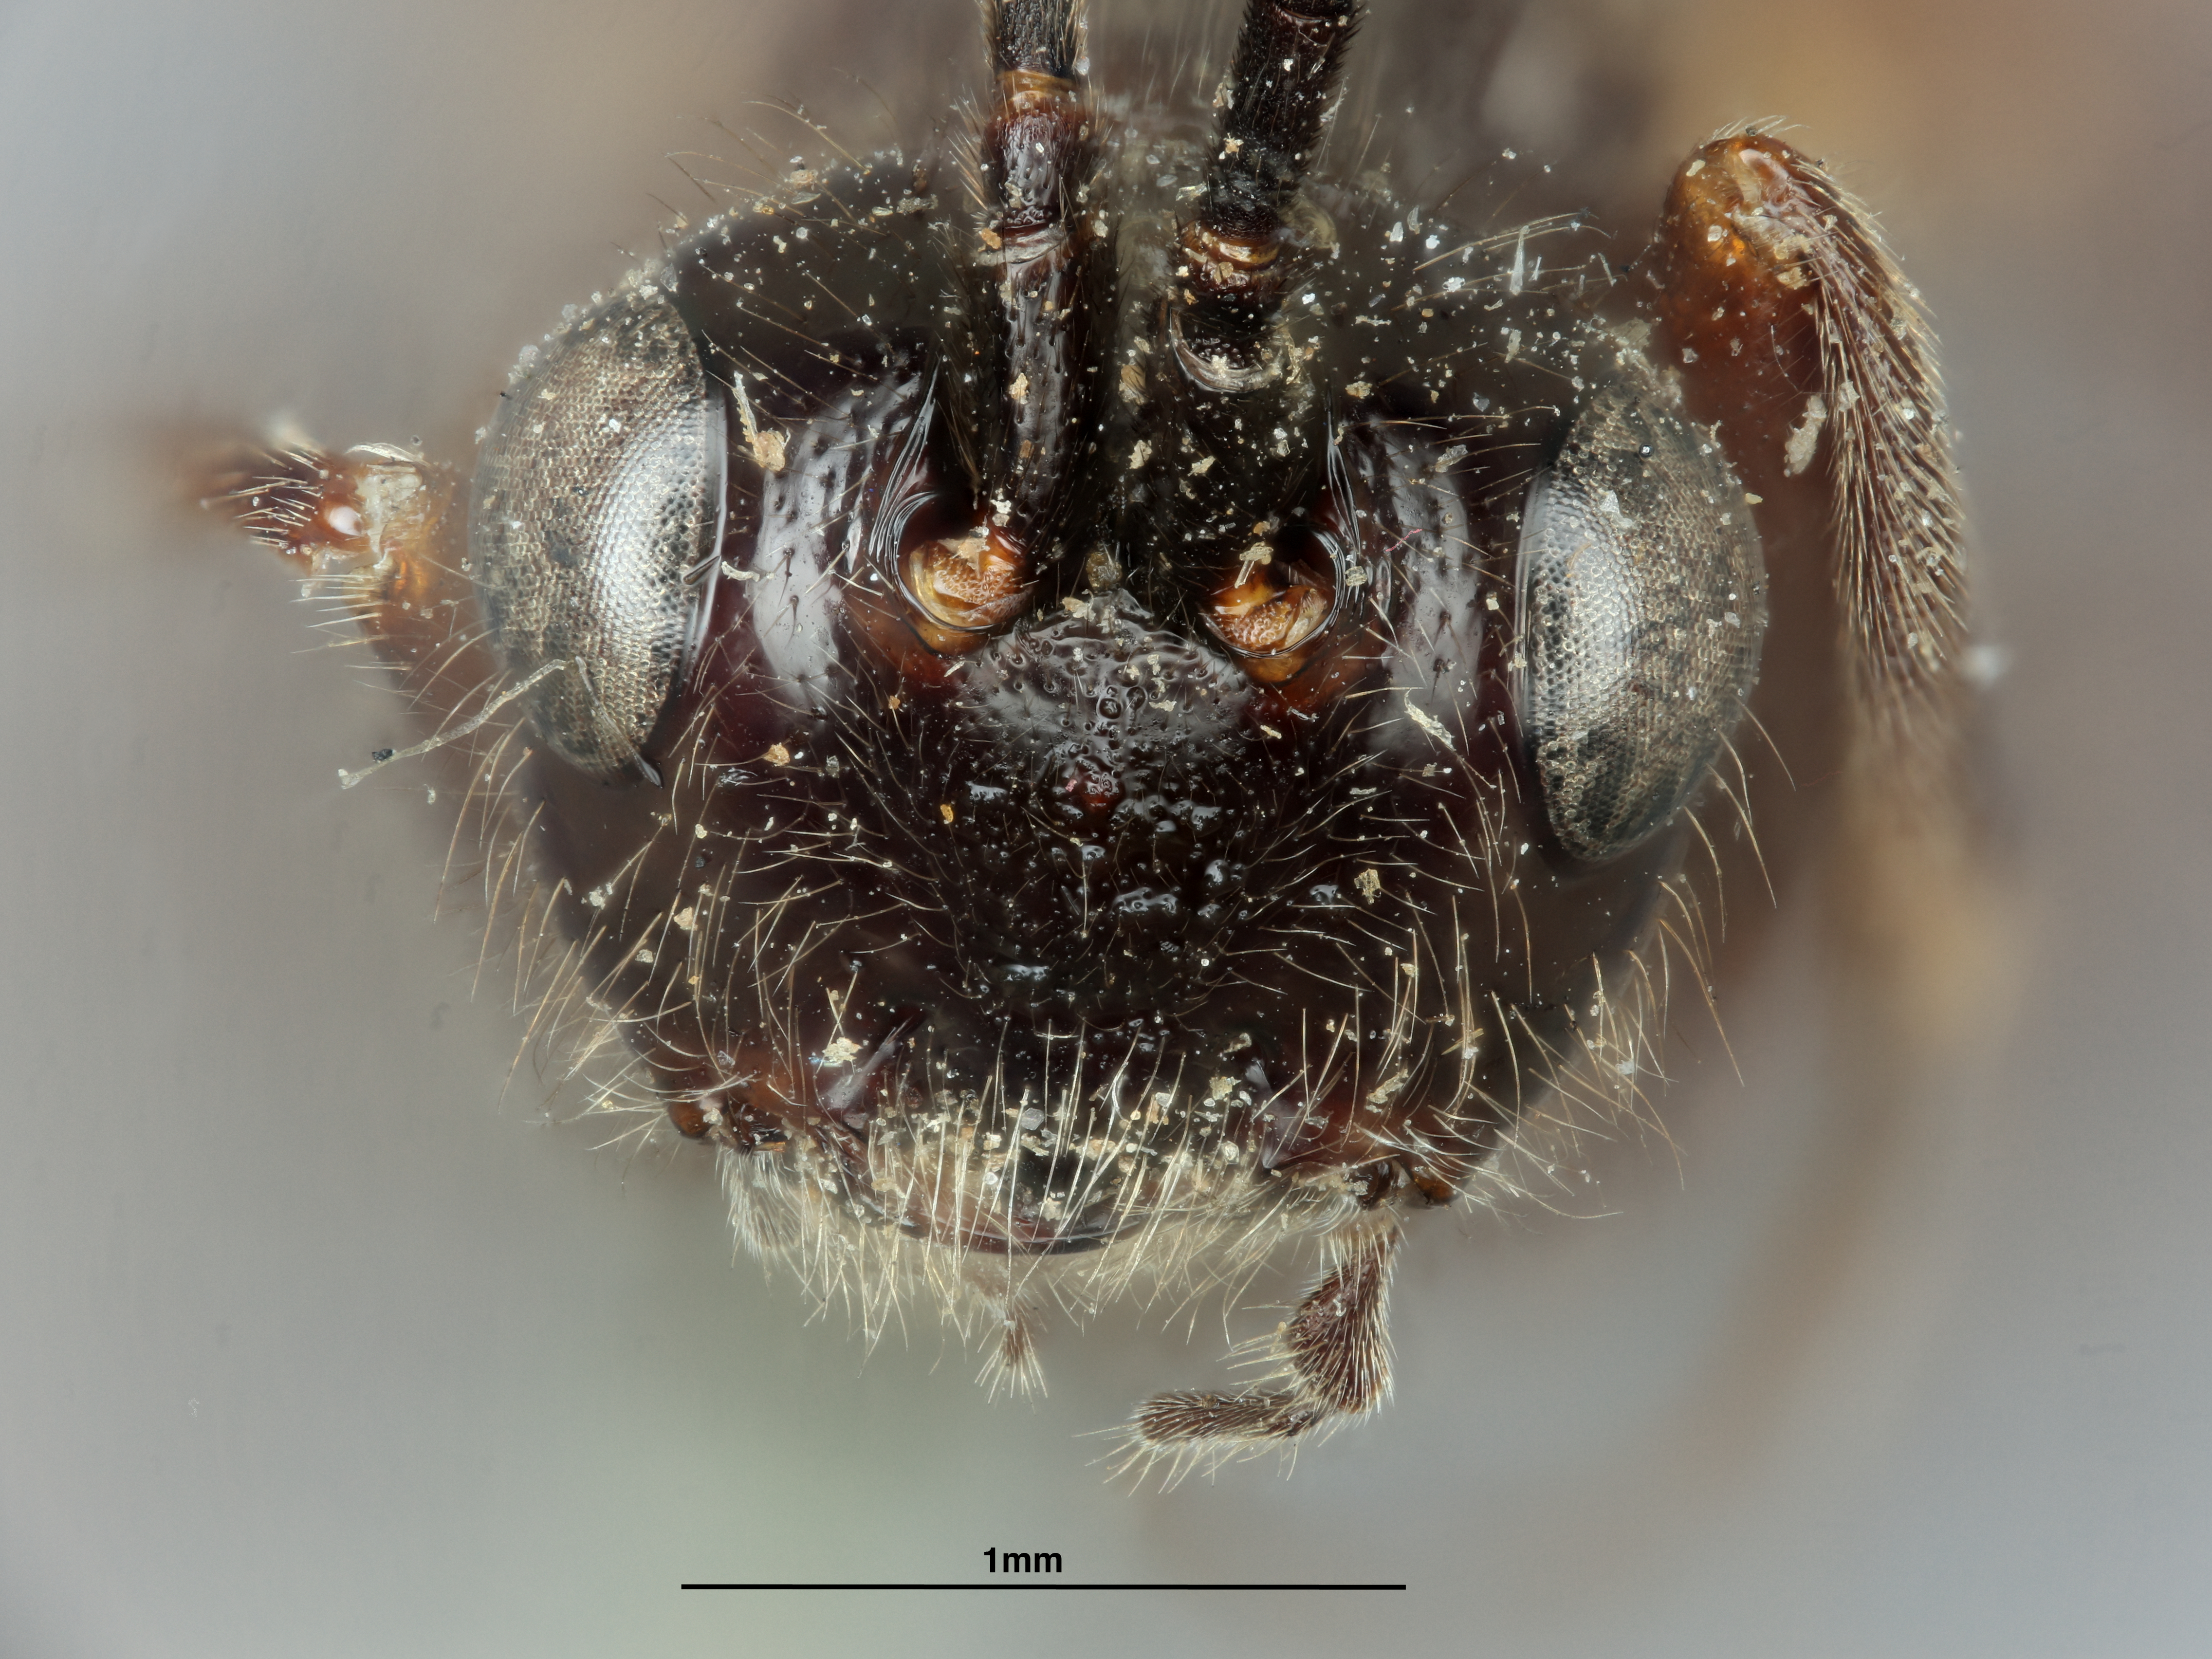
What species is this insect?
Promachus sanguineiventris
